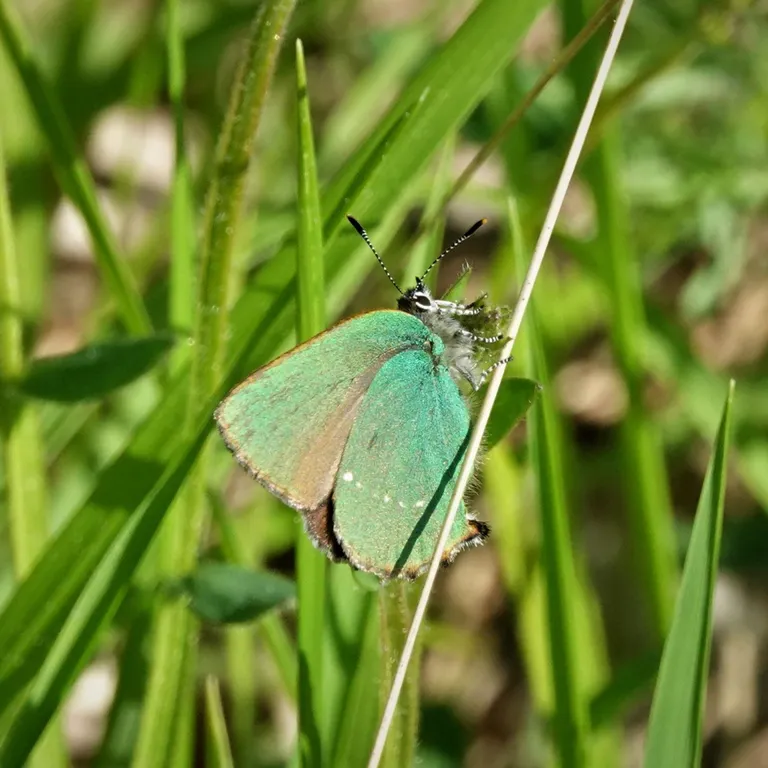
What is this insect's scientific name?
Callophrys rubi
